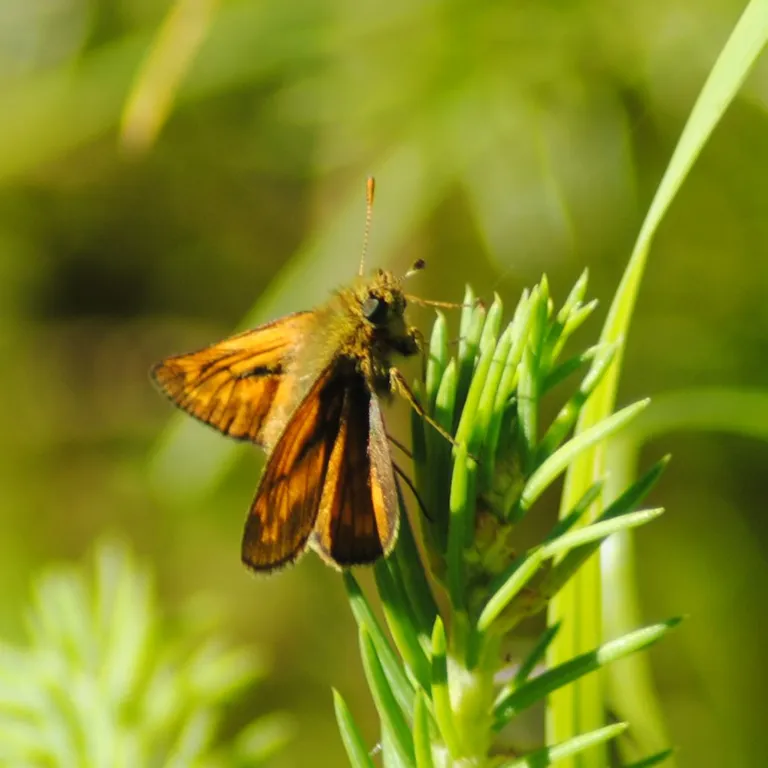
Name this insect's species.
Ochlodes sylvanus (also Ochlodes venata)
